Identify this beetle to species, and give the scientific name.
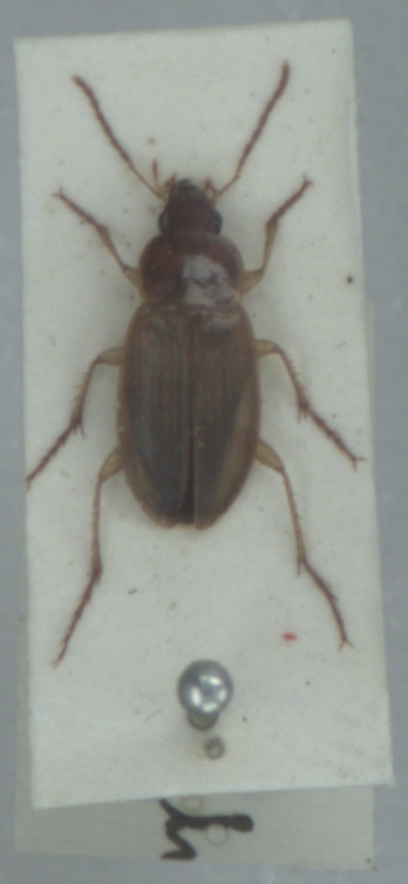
Calathus mollis
